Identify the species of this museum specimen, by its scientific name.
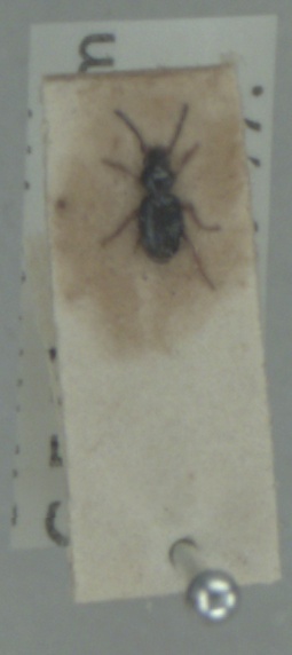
Bembidion gilvipes
